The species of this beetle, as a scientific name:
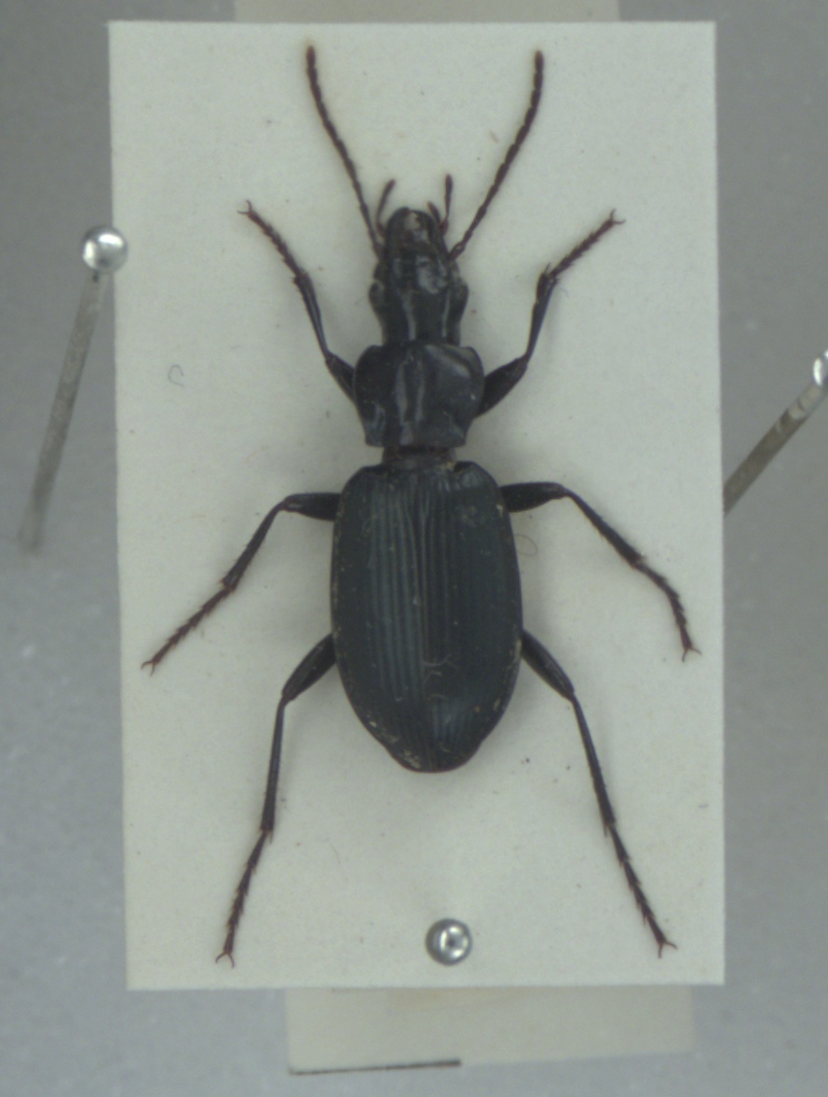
Laemostenus complanatus
